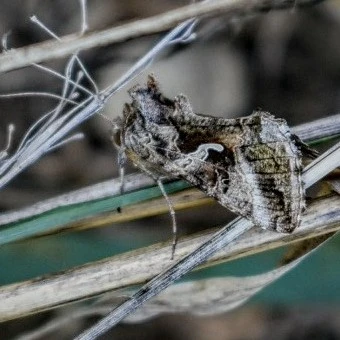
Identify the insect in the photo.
Autographa gamma
